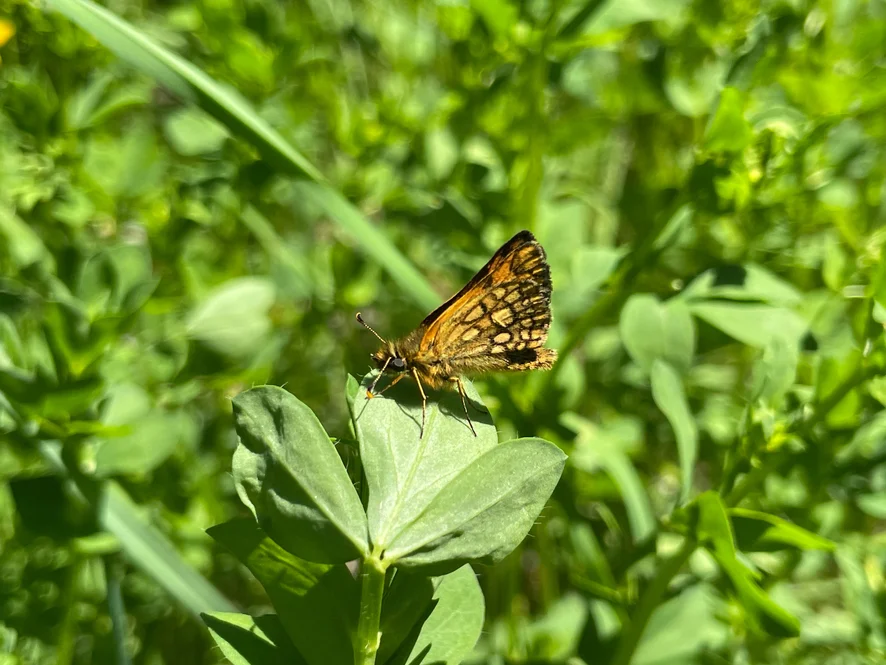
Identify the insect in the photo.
Carterocephalus palaemon
